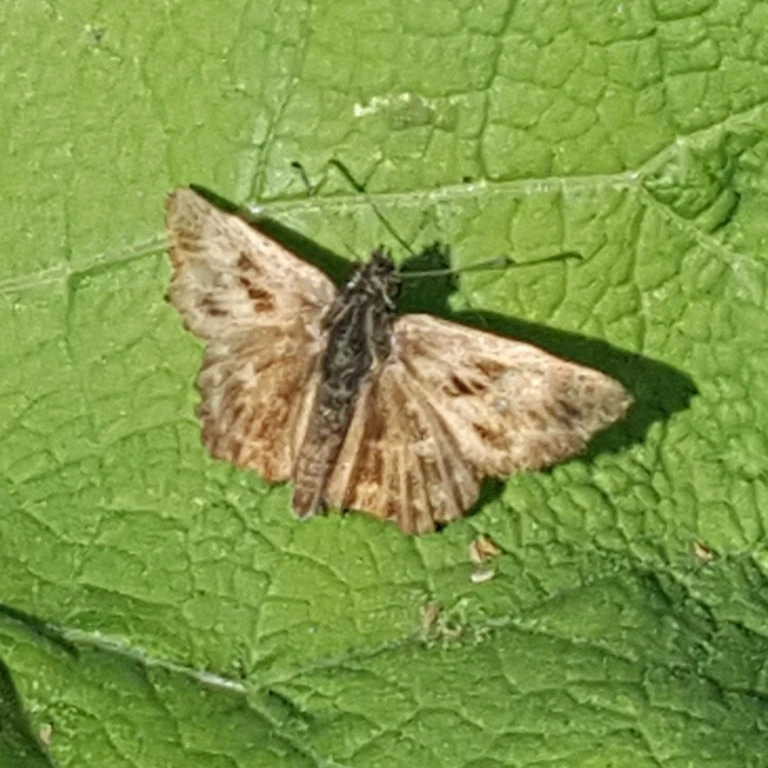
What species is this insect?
Carcharodus alceae
